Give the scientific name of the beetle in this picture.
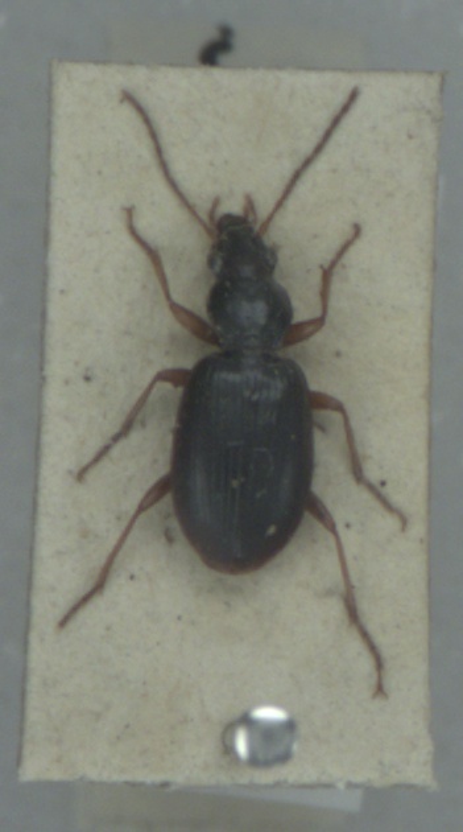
Paranchus albipes
